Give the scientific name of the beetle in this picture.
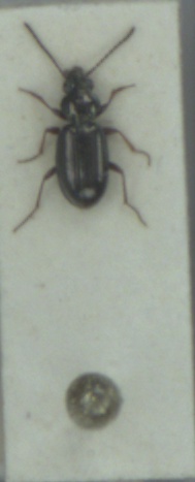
Bembidion lampros
